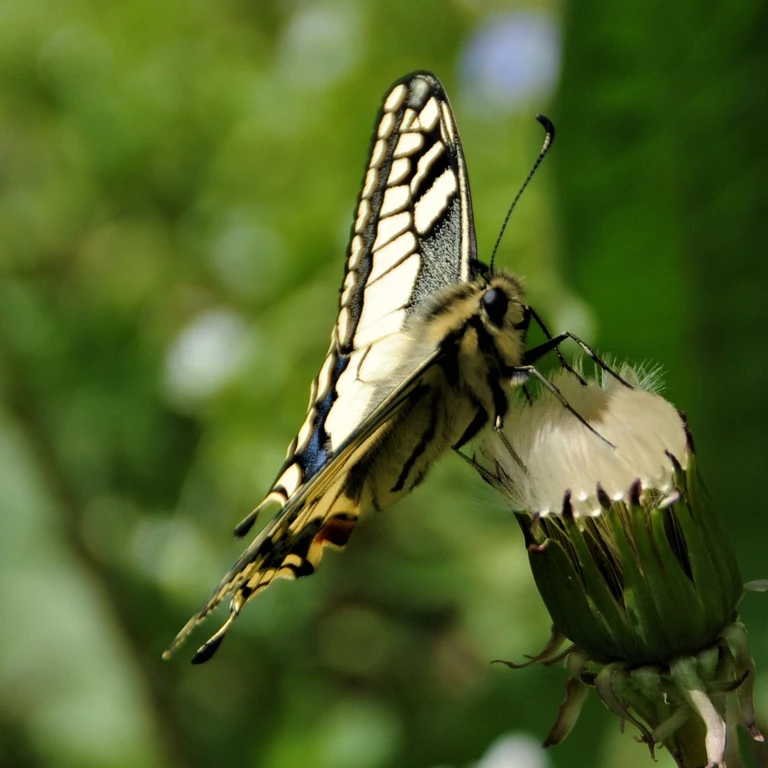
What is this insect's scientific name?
Papilio machaon
